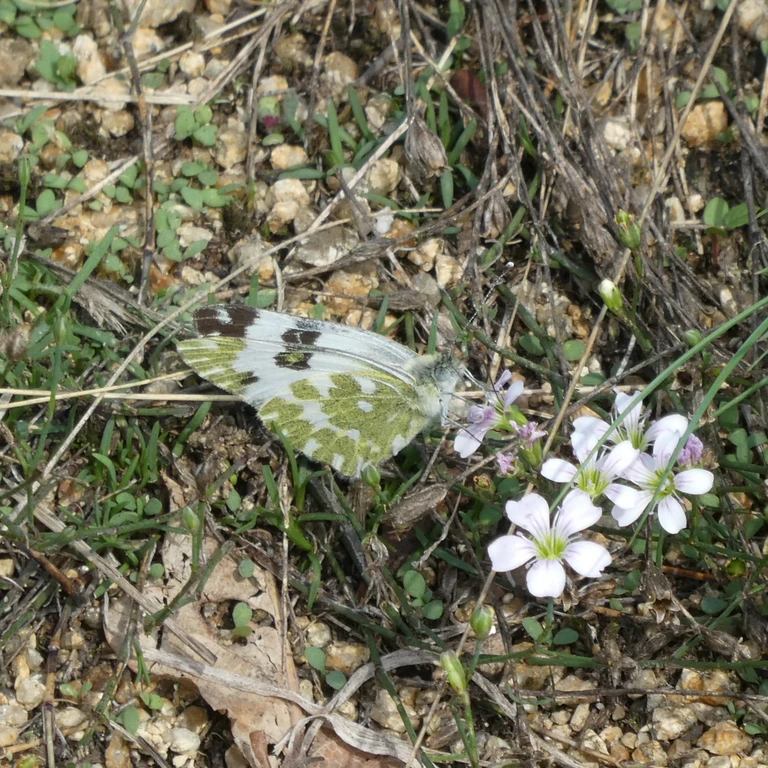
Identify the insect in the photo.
Pontia edusa
